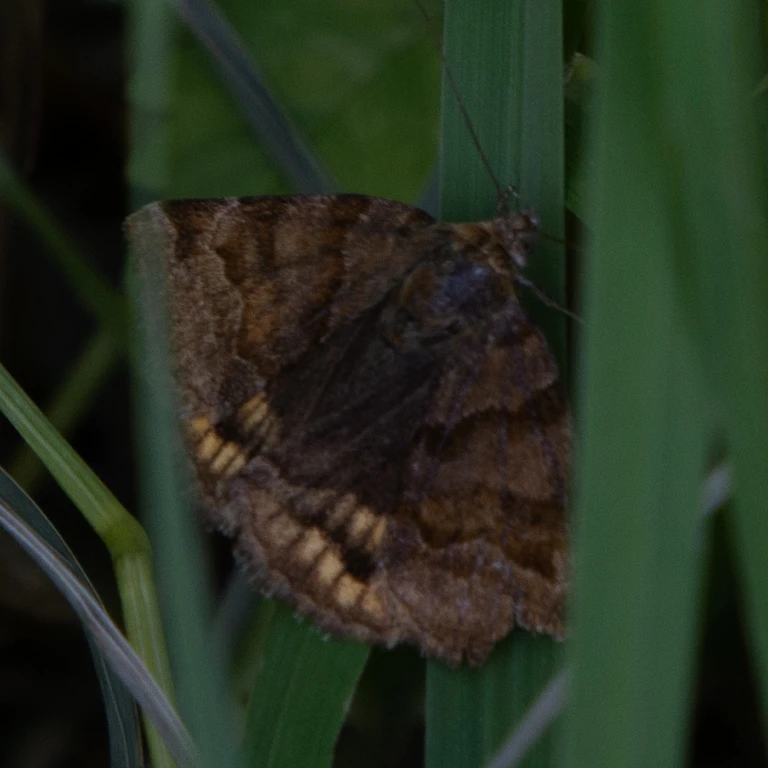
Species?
Euclidia glyphica
